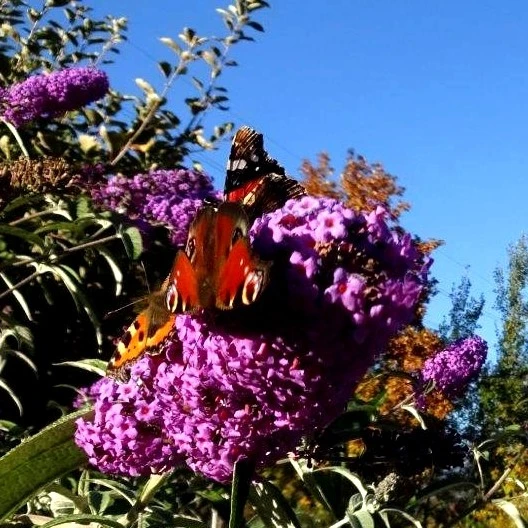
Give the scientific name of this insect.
Aglais io
